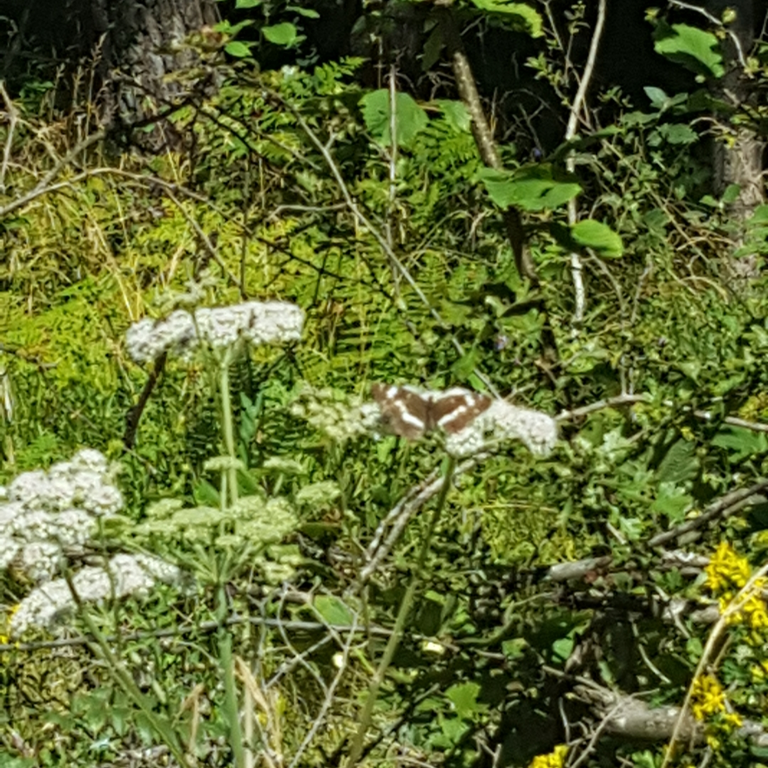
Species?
Limenitis camilla (also Ladoga camilla)
